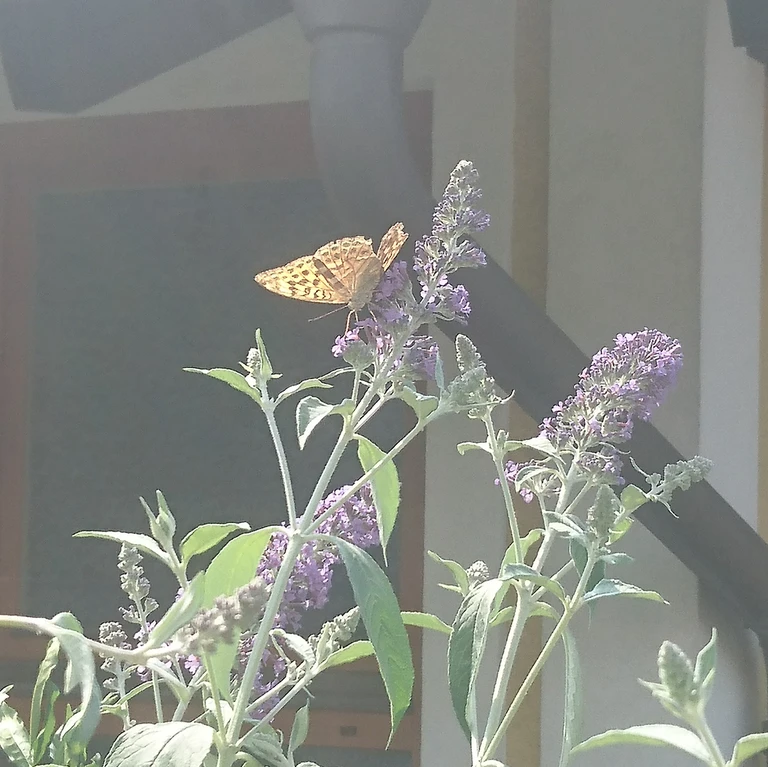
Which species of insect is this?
Argynnis paphia
